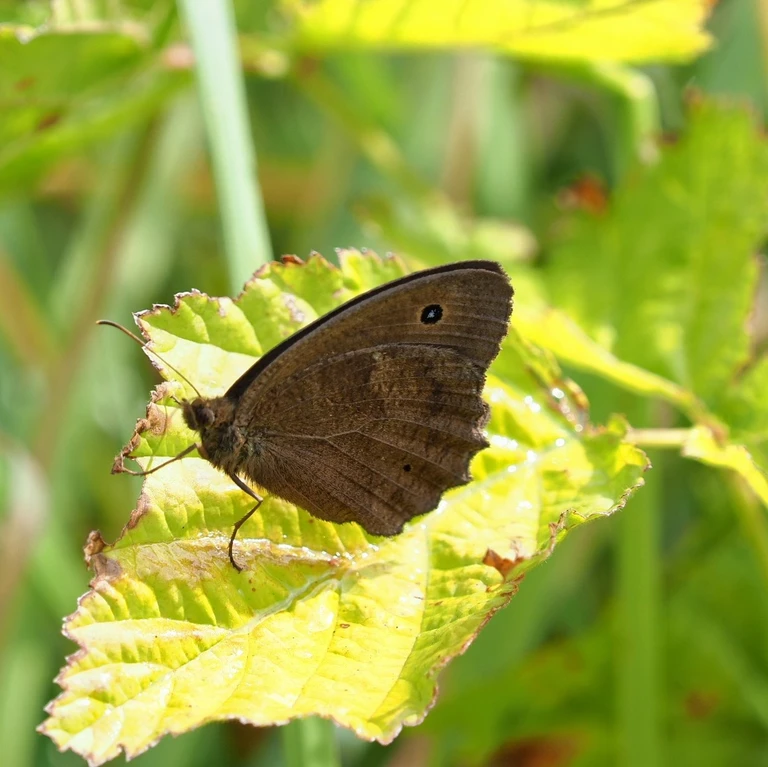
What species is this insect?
Minois dryas
